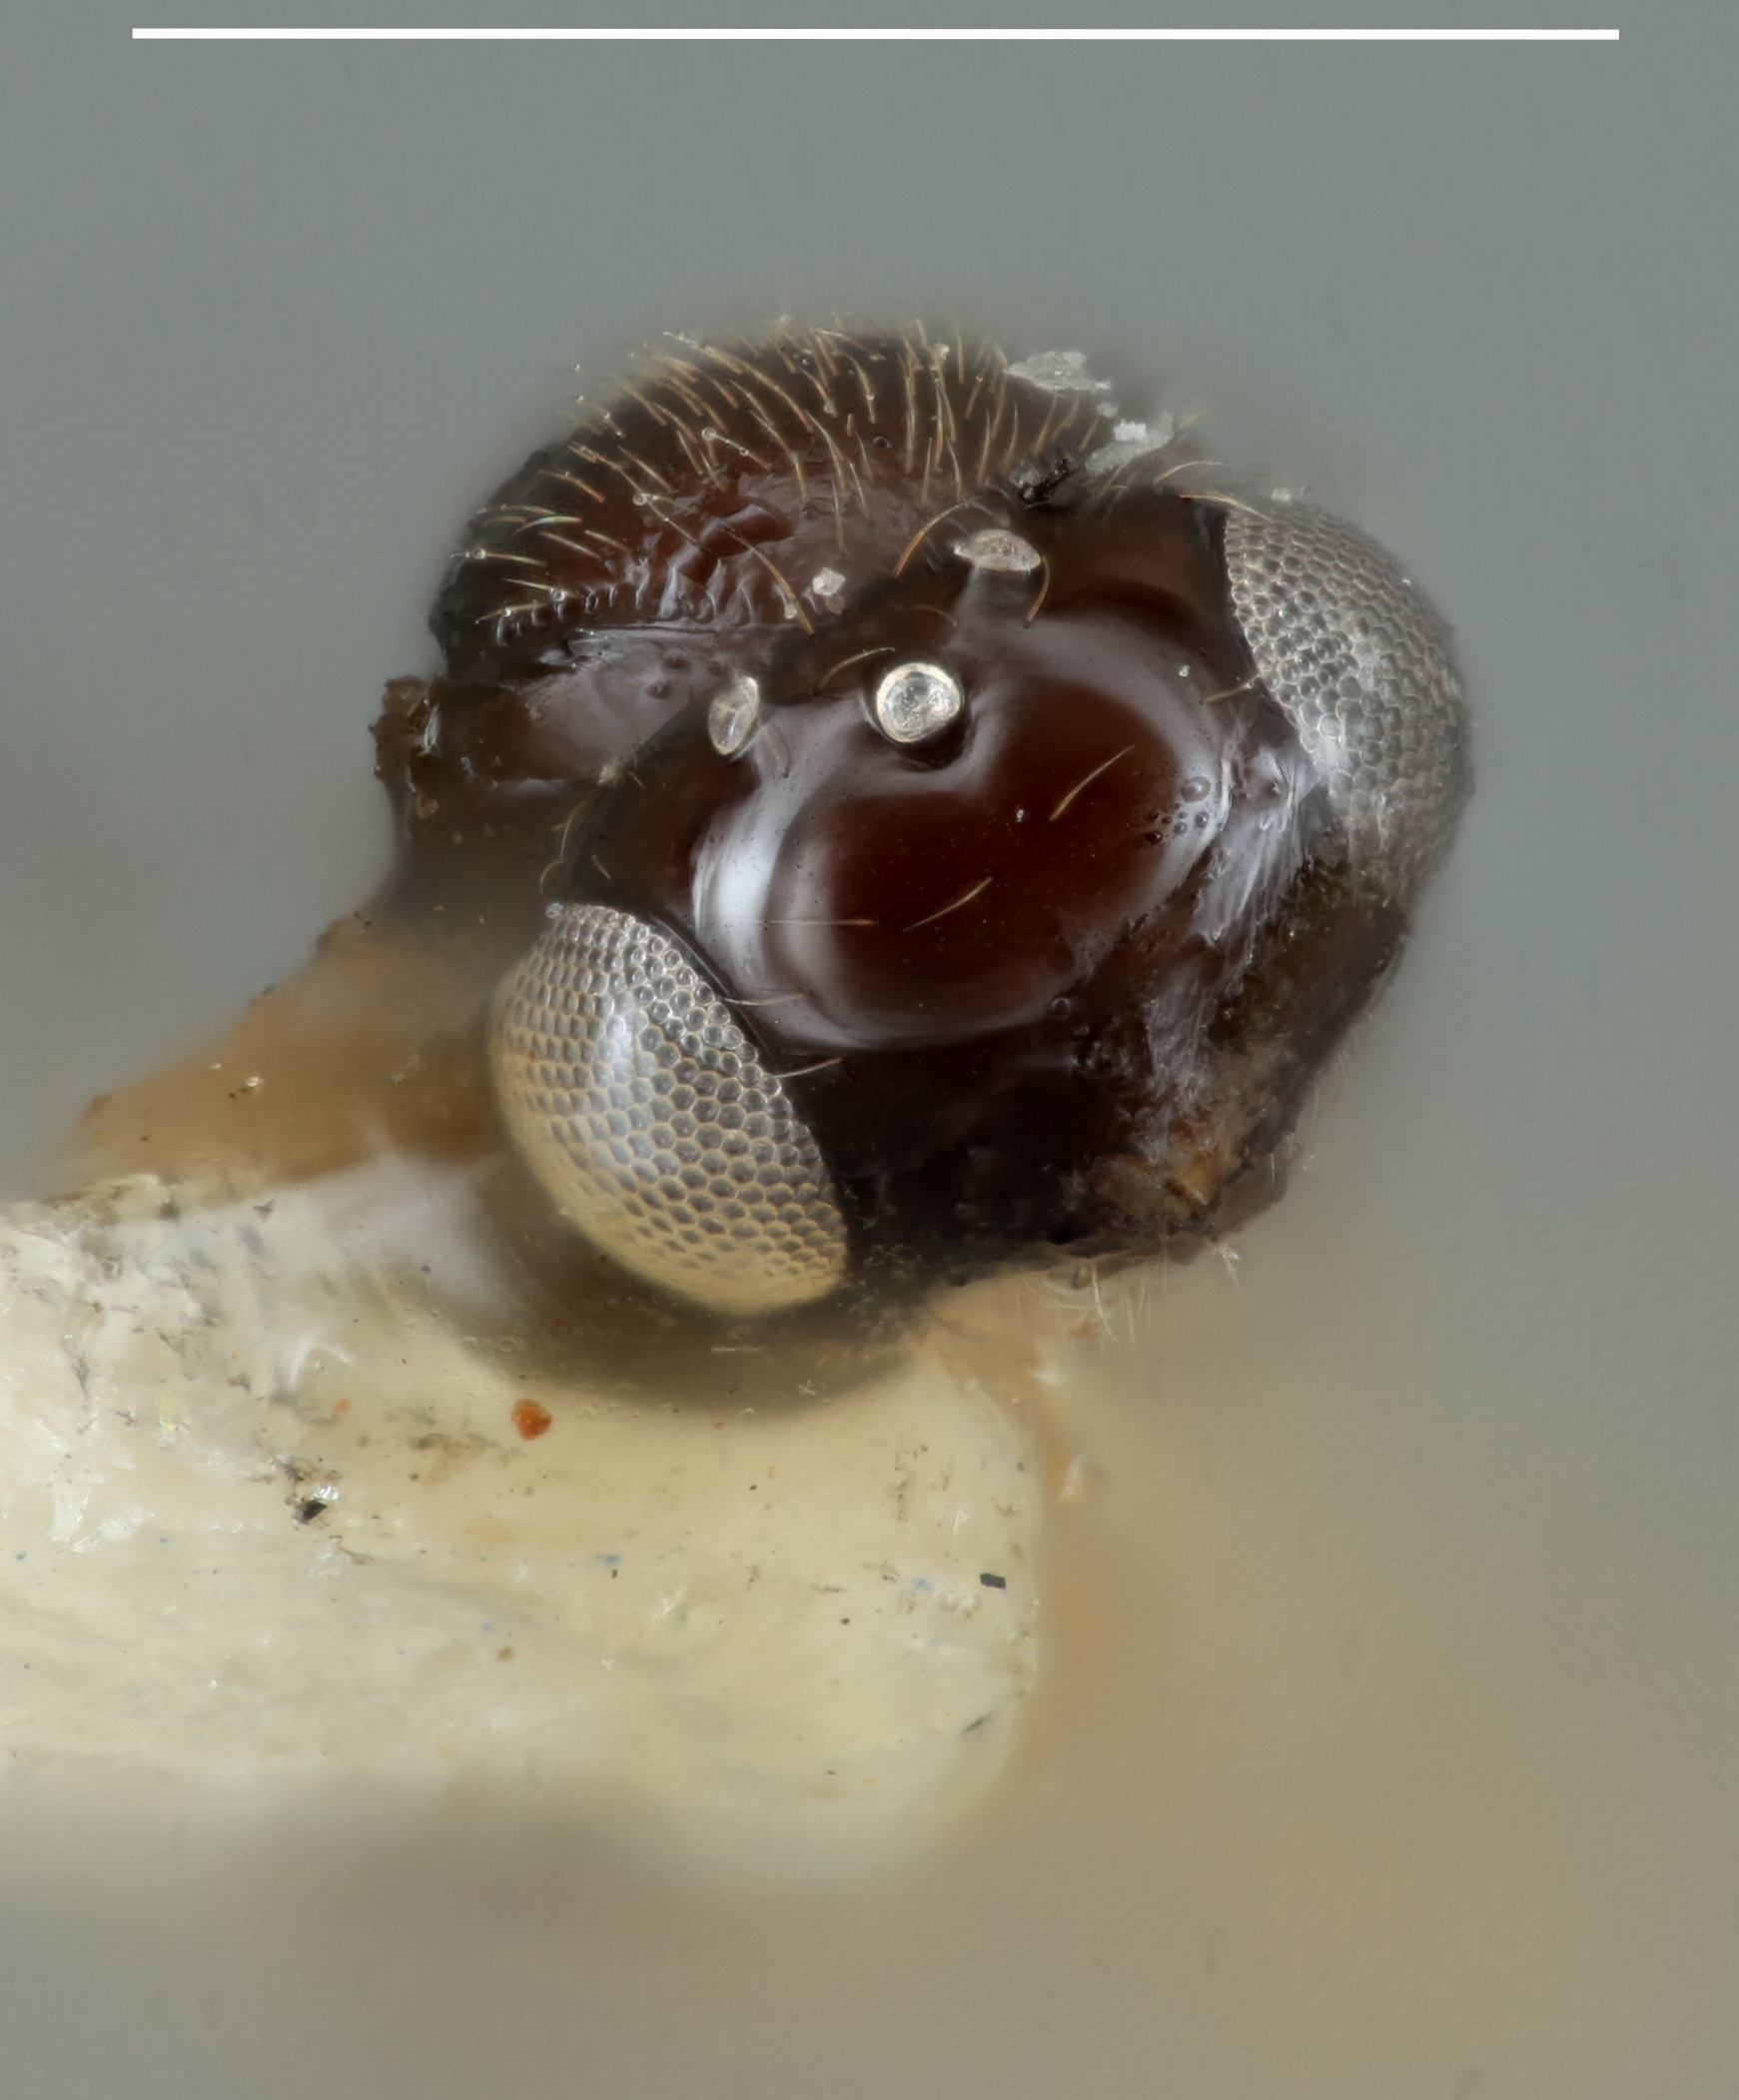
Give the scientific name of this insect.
Prosacantha roberti
